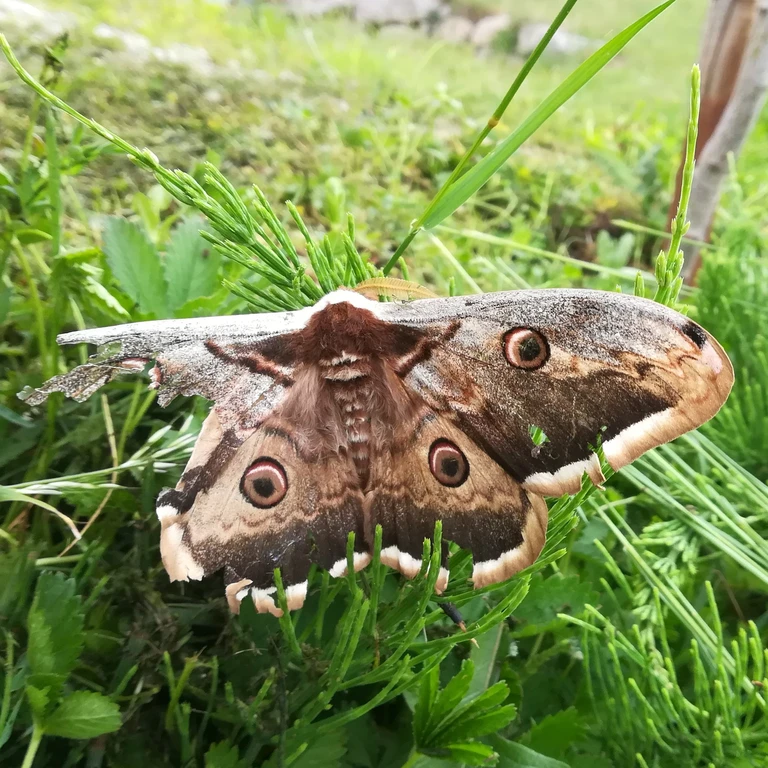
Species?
Saturnia pyri
